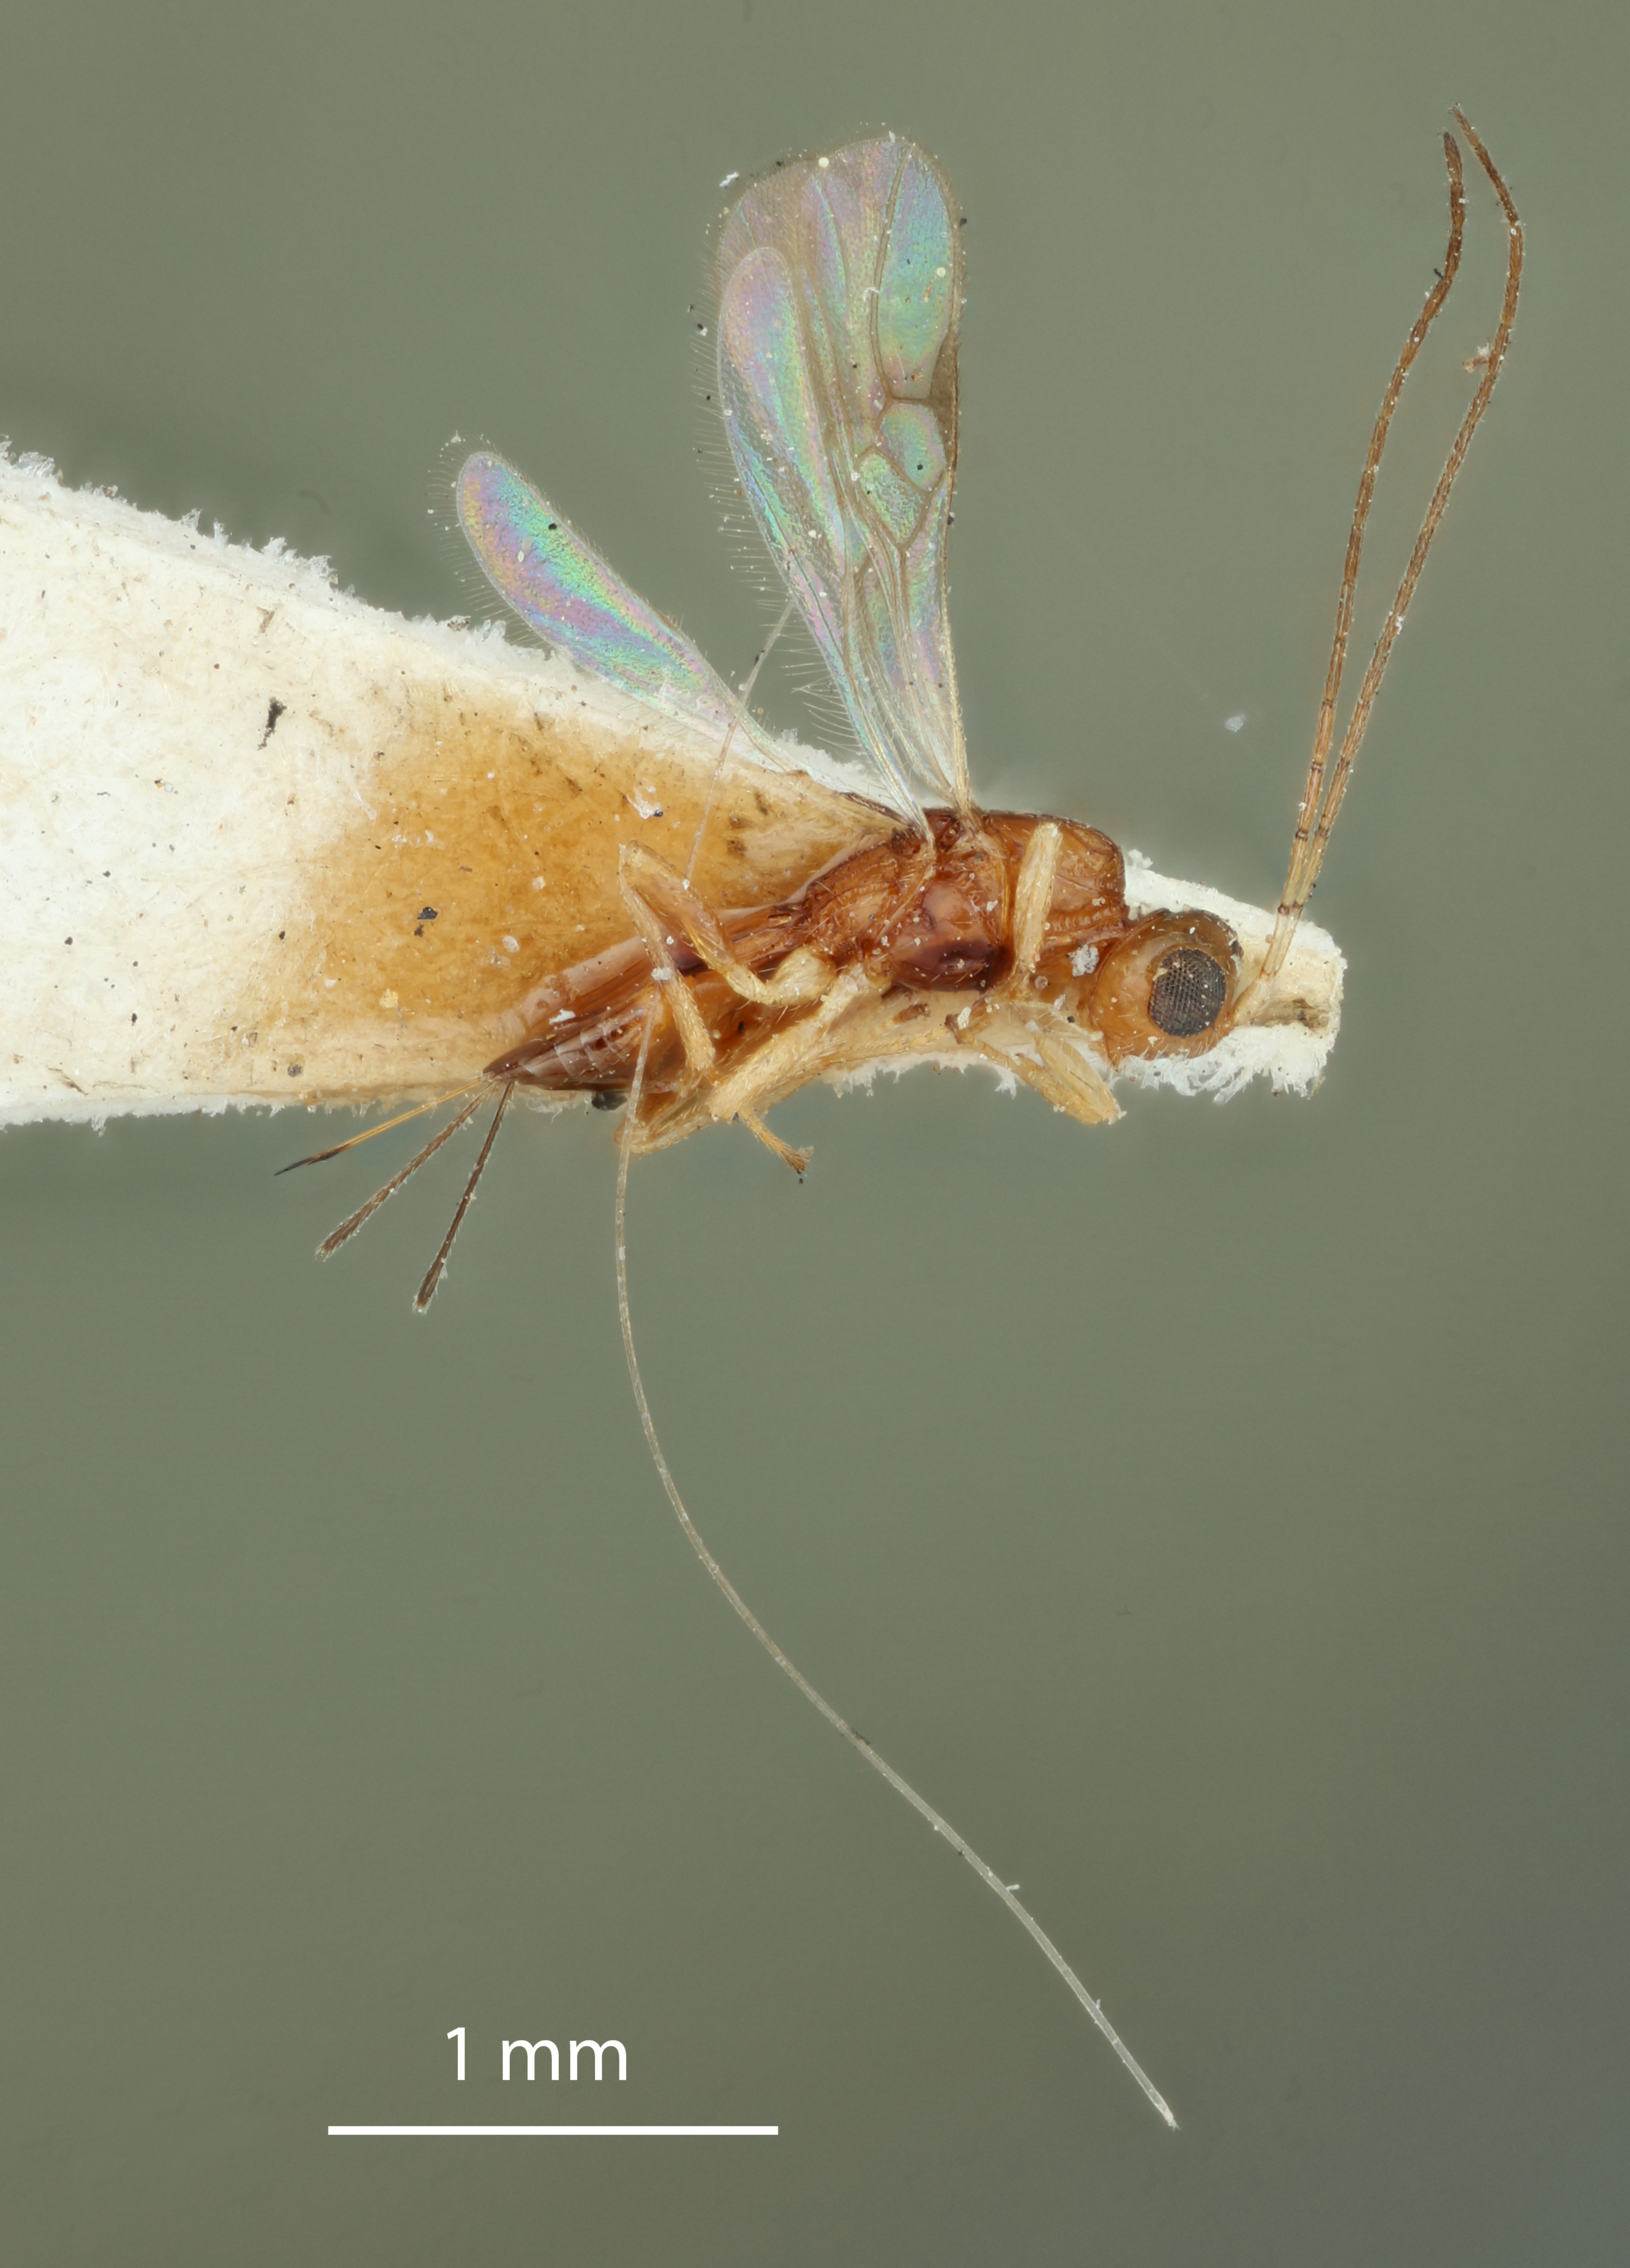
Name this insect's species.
Ecphylus terminalis
